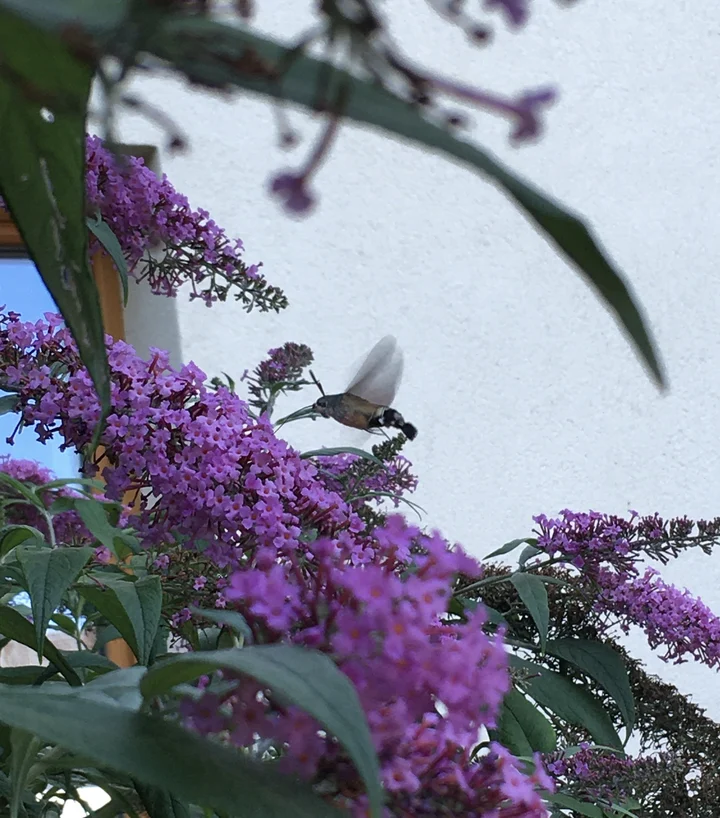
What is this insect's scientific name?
Macroglossum stellatarum
